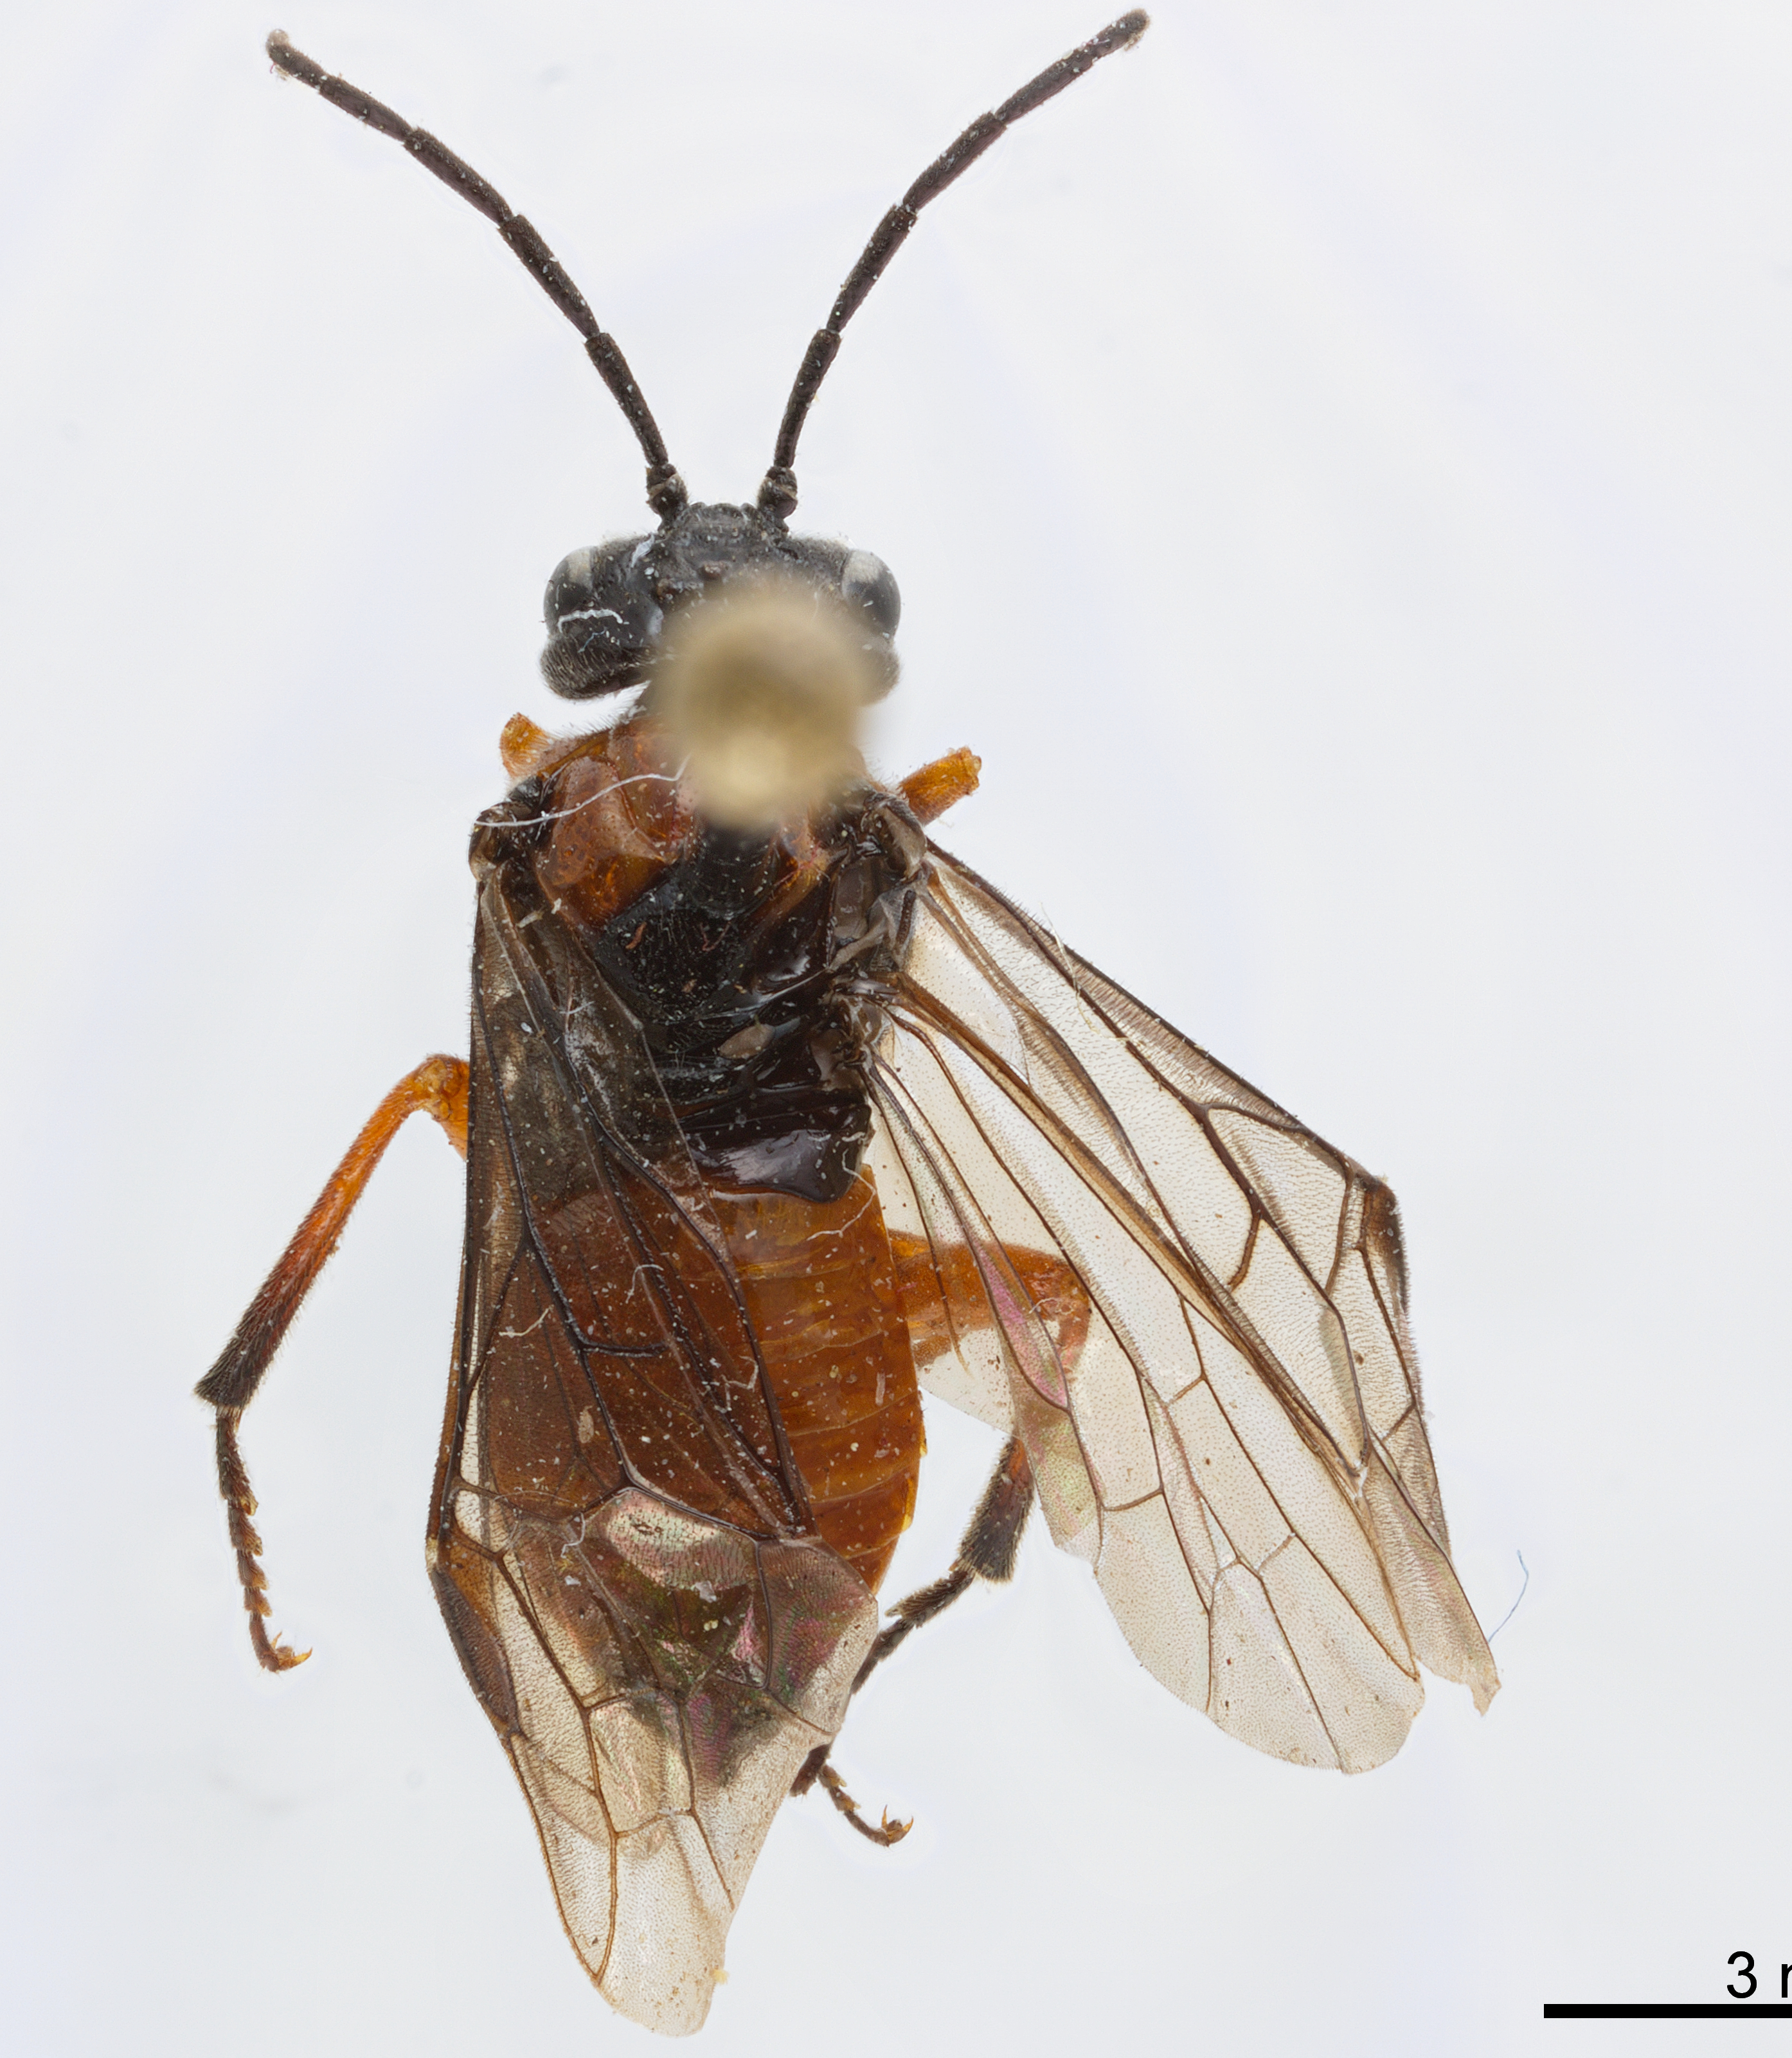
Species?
Susana cupressi
